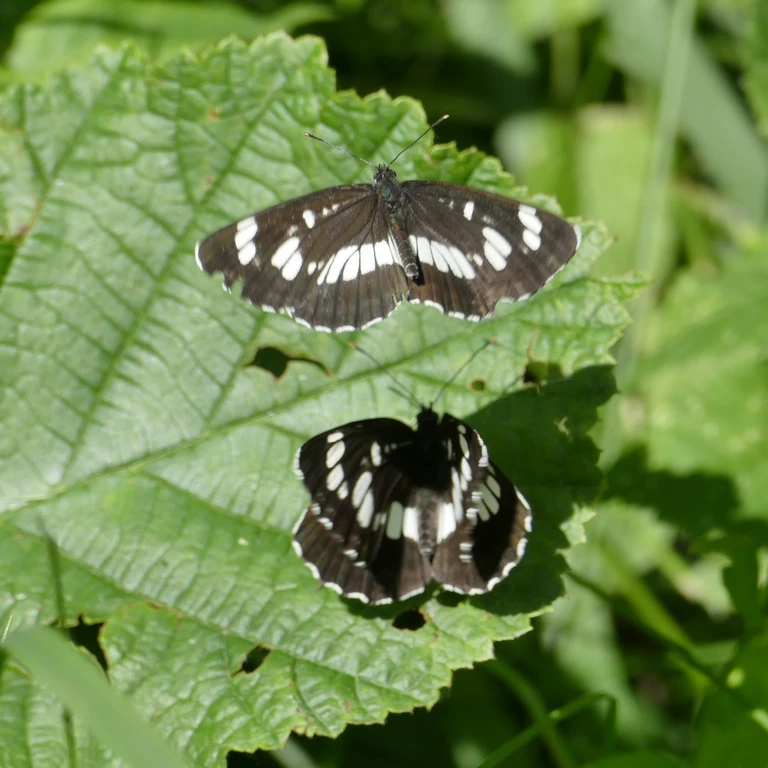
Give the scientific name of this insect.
Neptis rivularis
